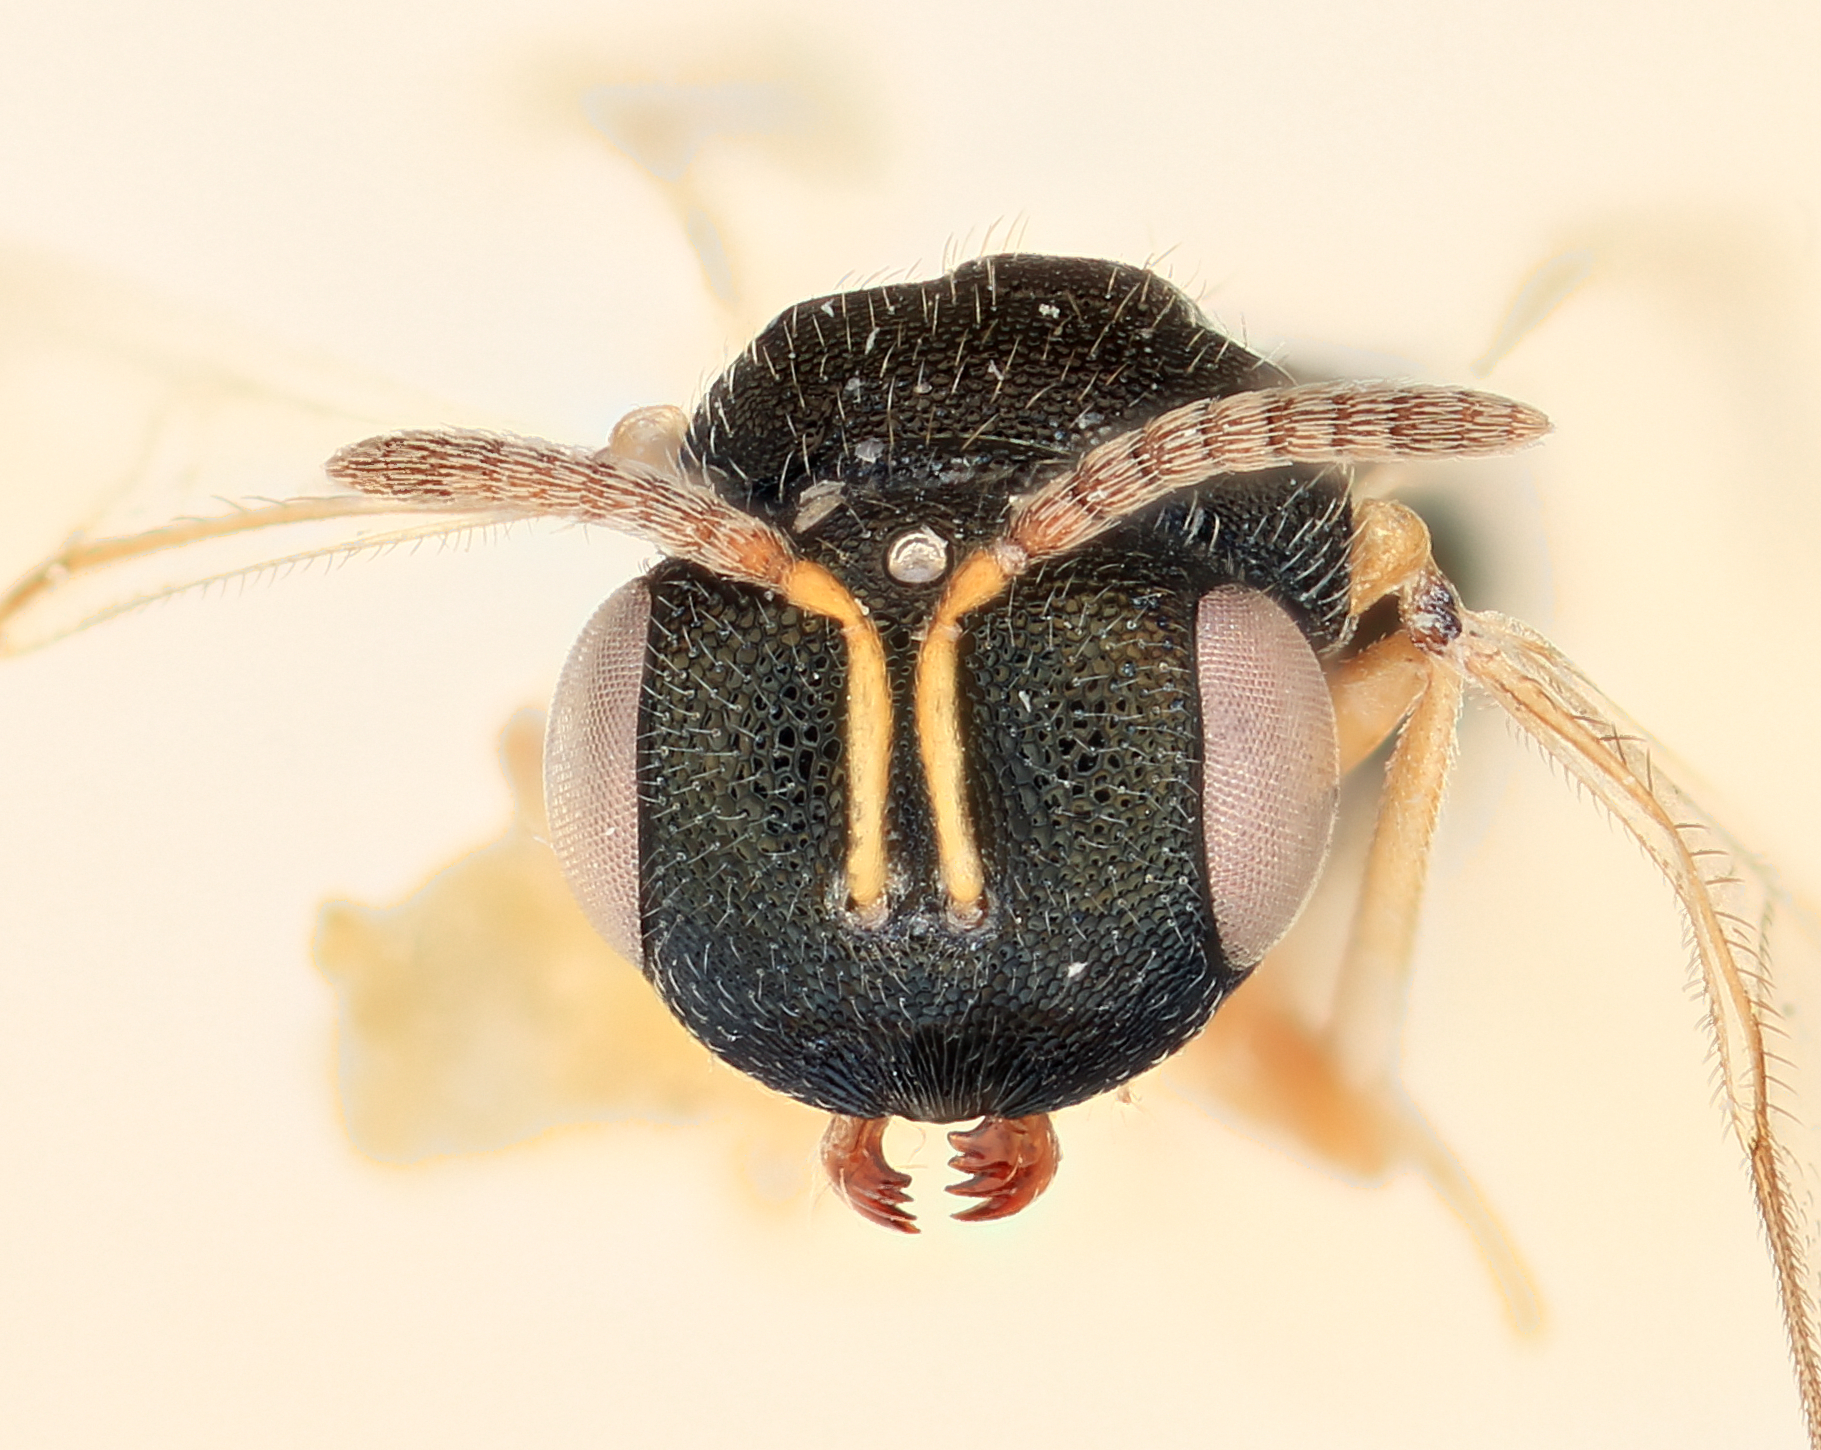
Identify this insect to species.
Lenka smithi
